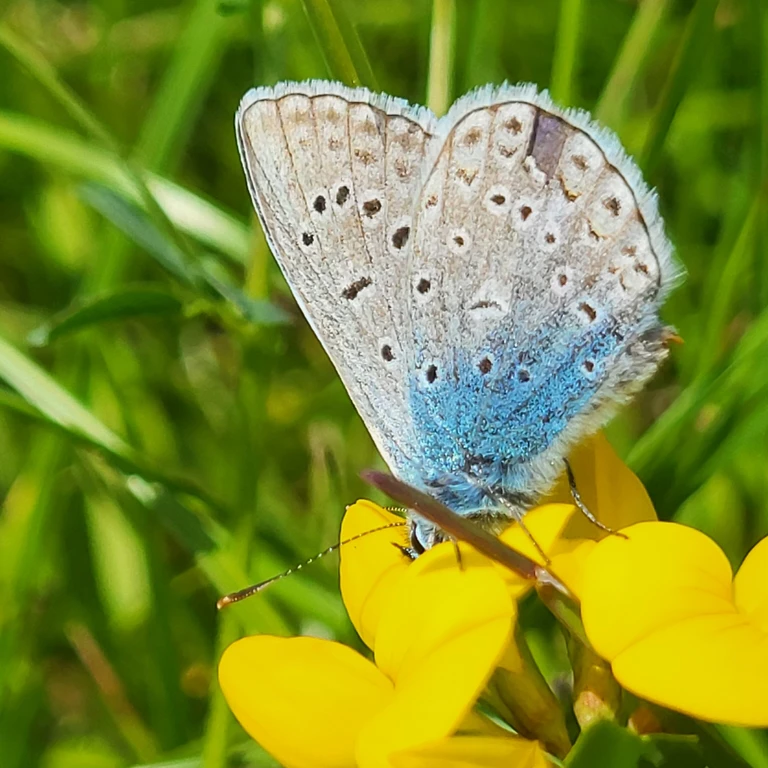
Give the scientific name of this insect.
Polyommatus icarus
